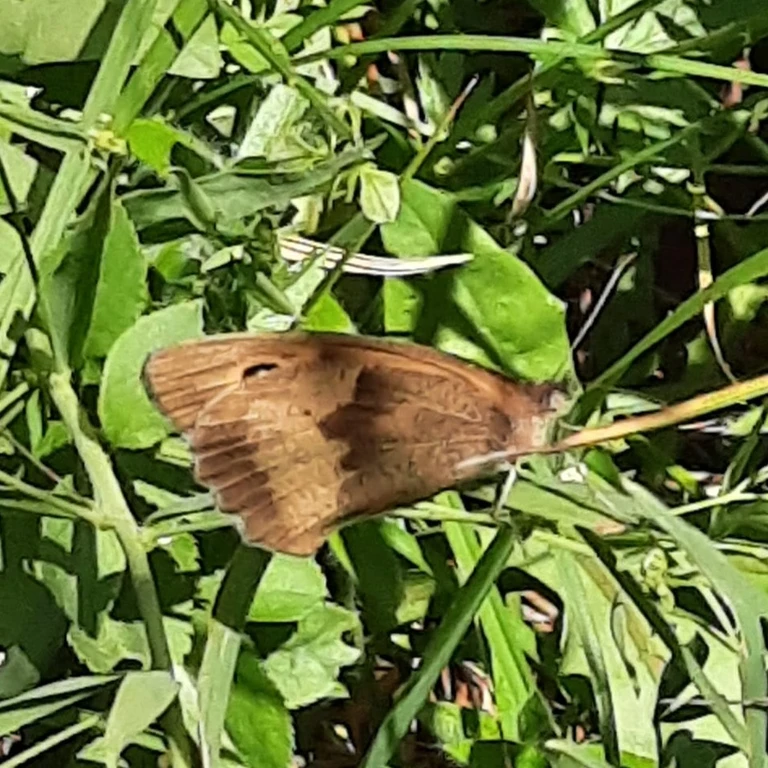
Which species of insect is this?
Maniola jurtina
